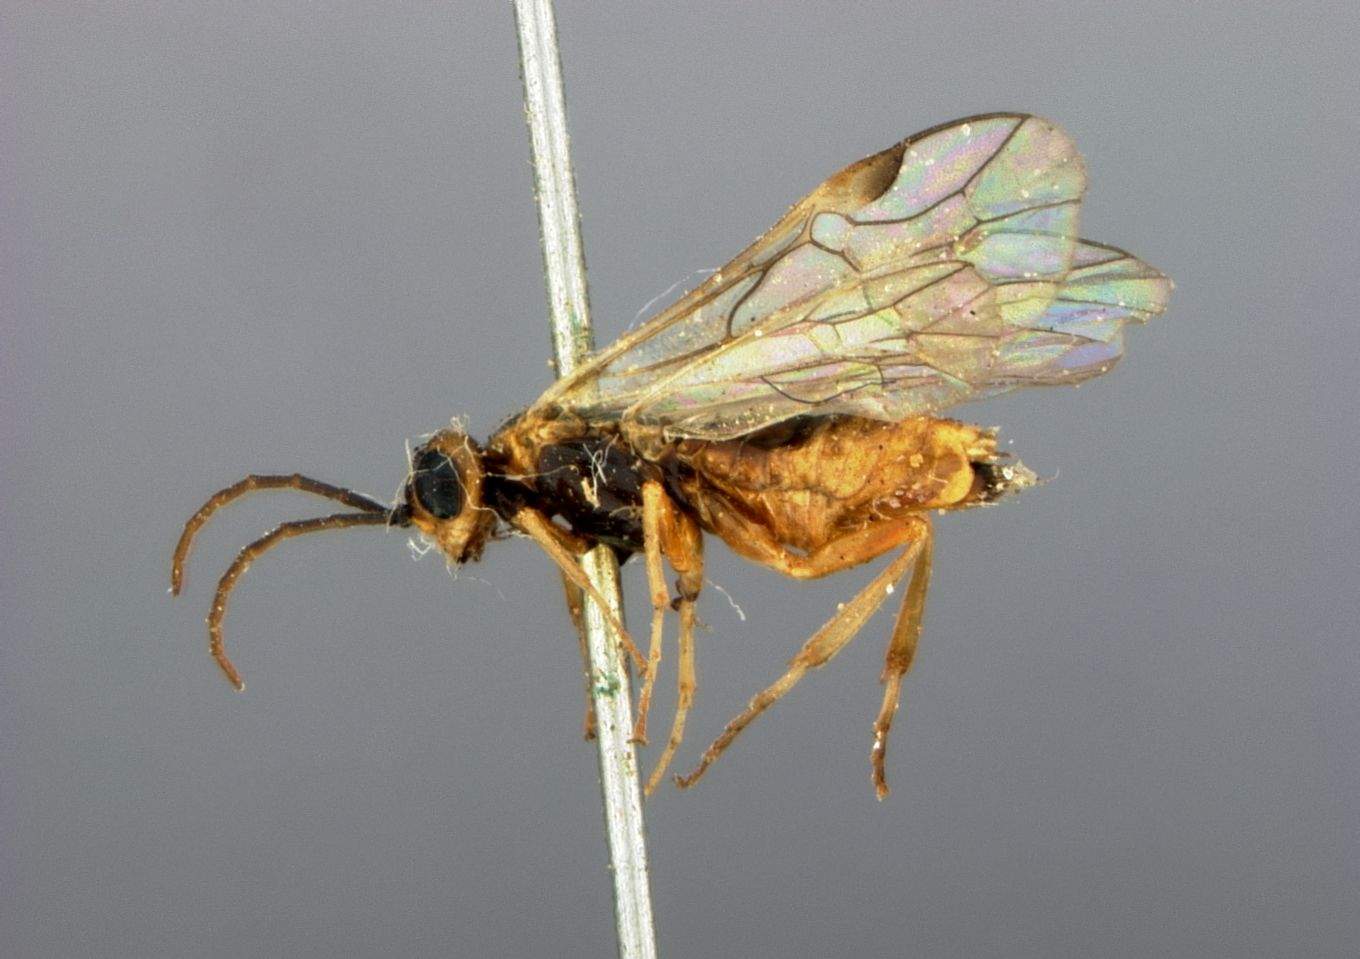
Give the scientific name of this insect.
Euura cooperae
